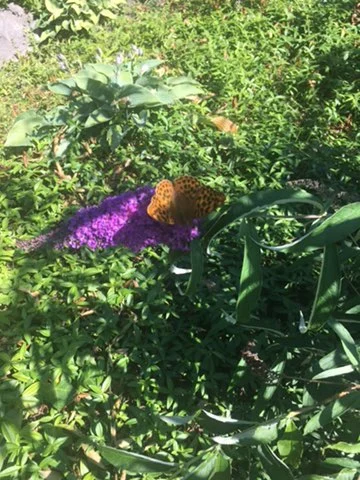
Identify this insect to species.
Argynnis paphia
